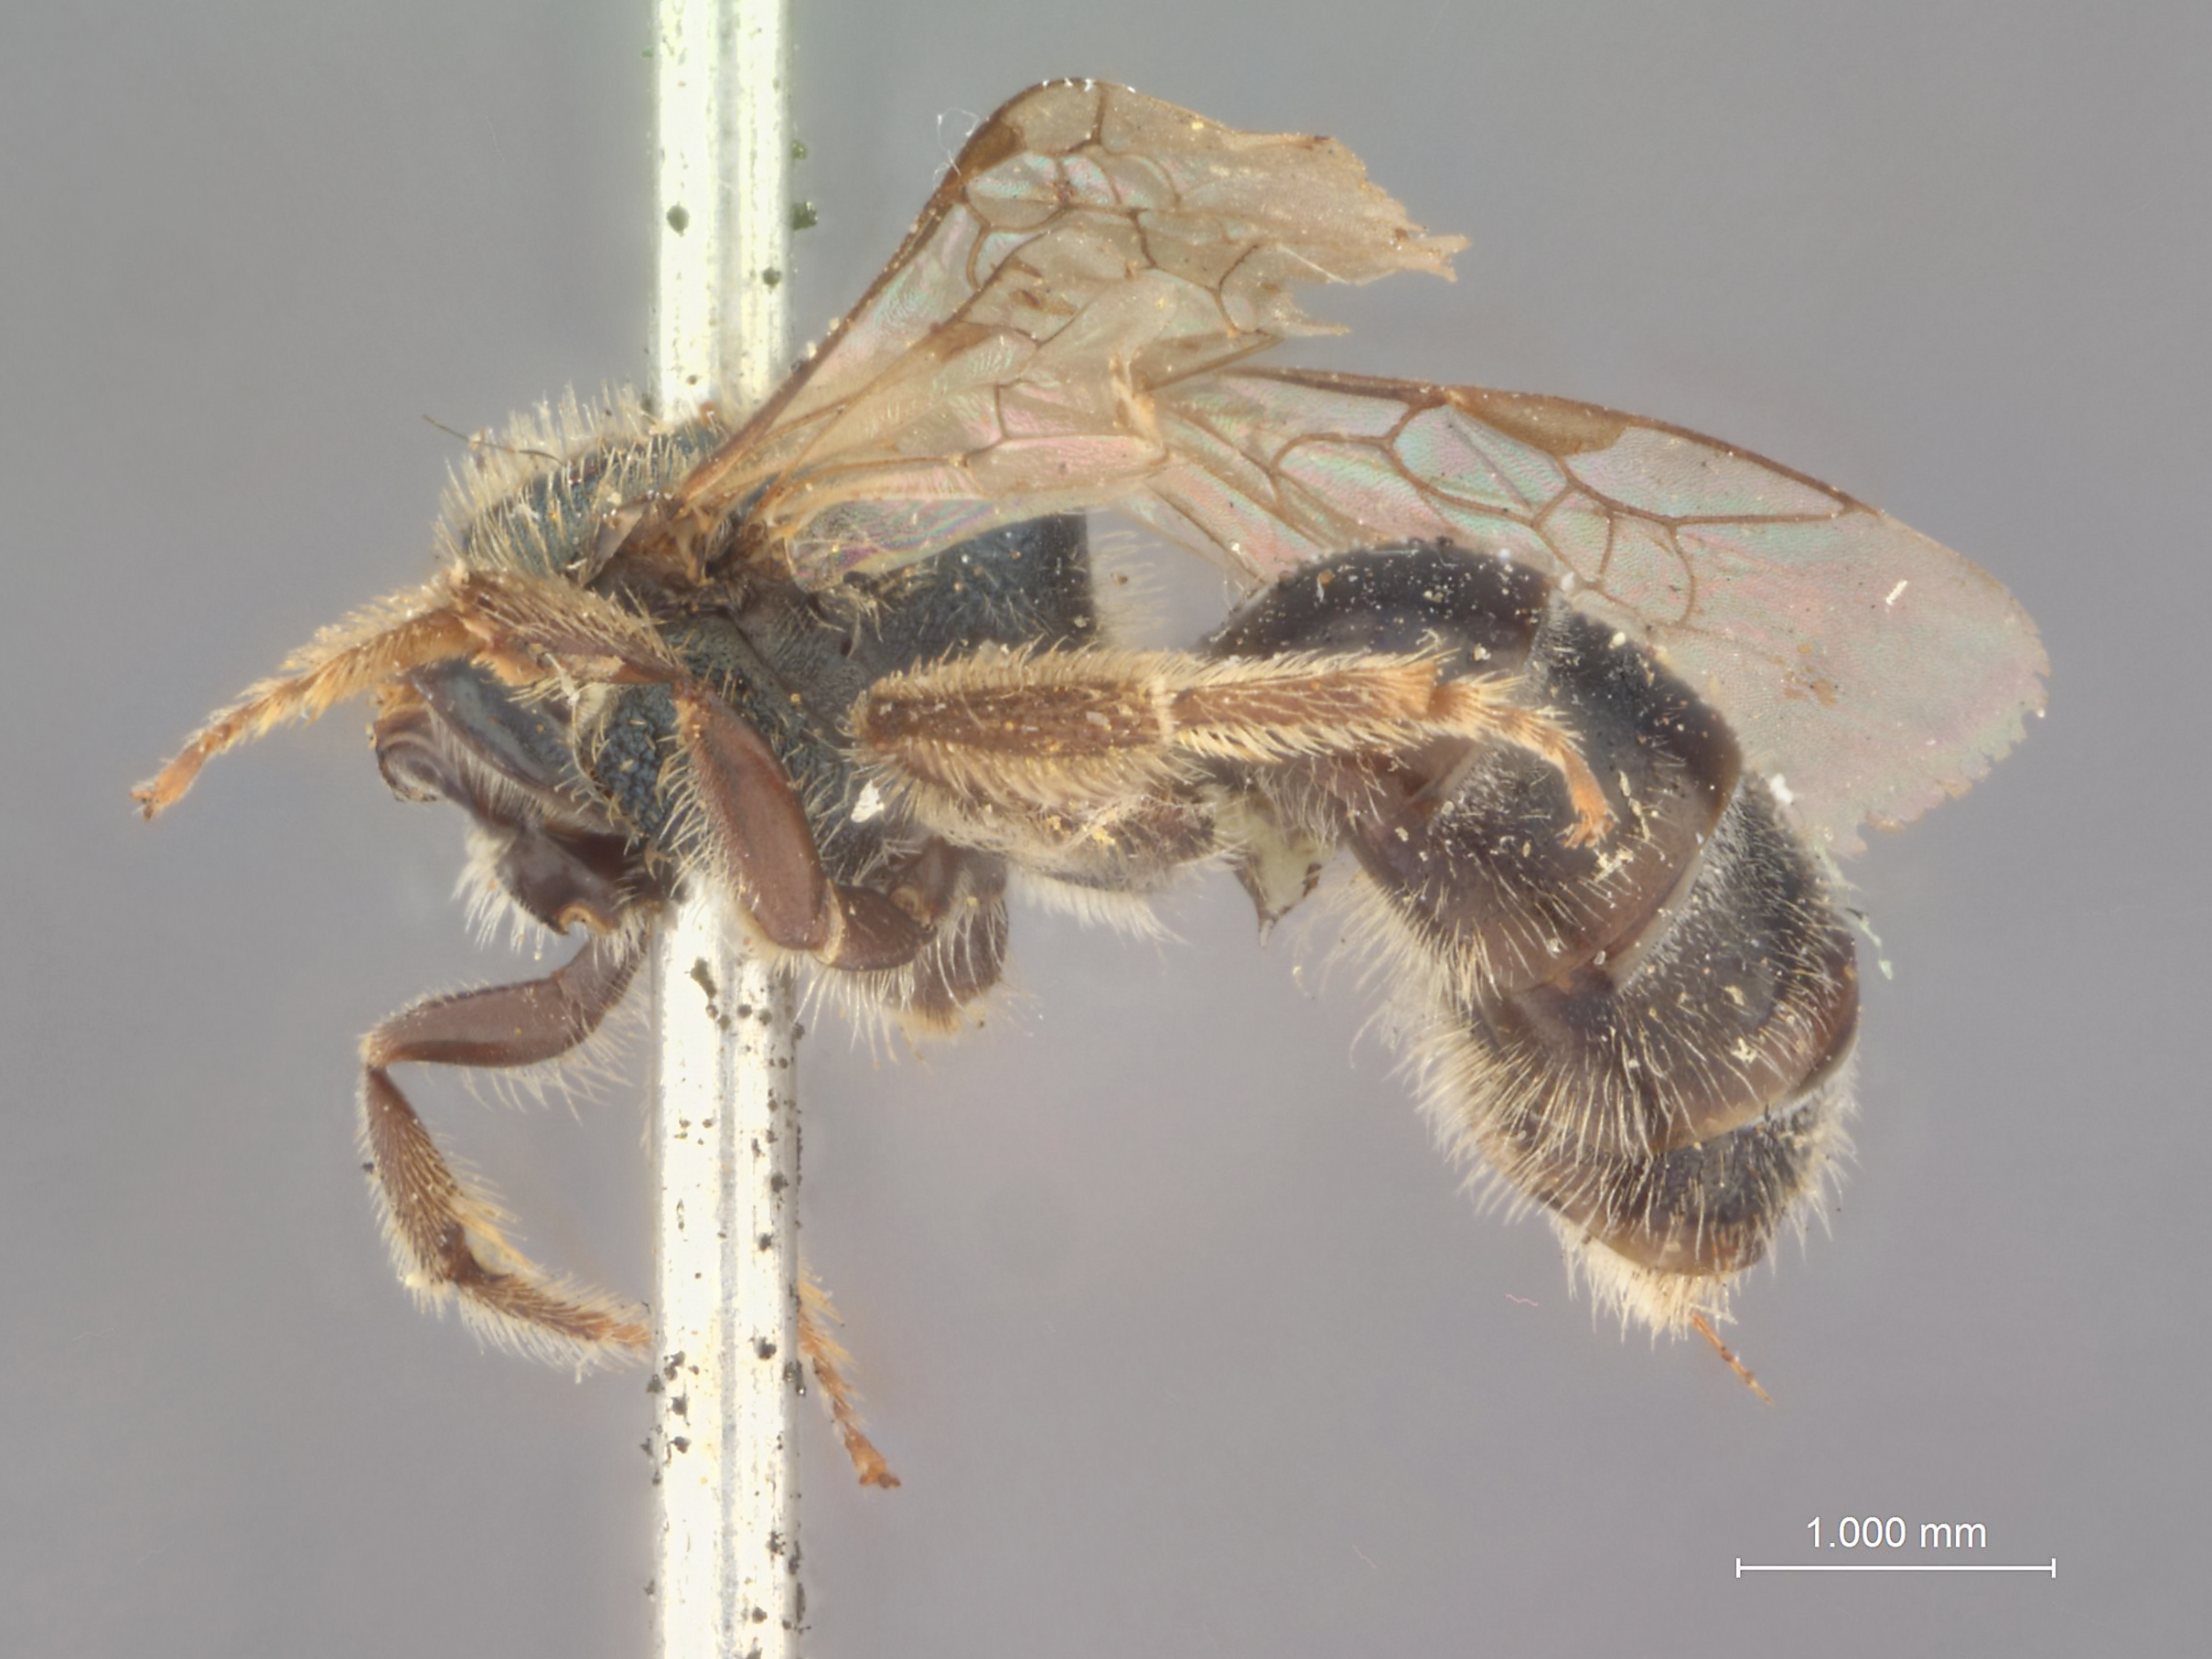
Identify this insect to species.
Halictus cyaneonotus
